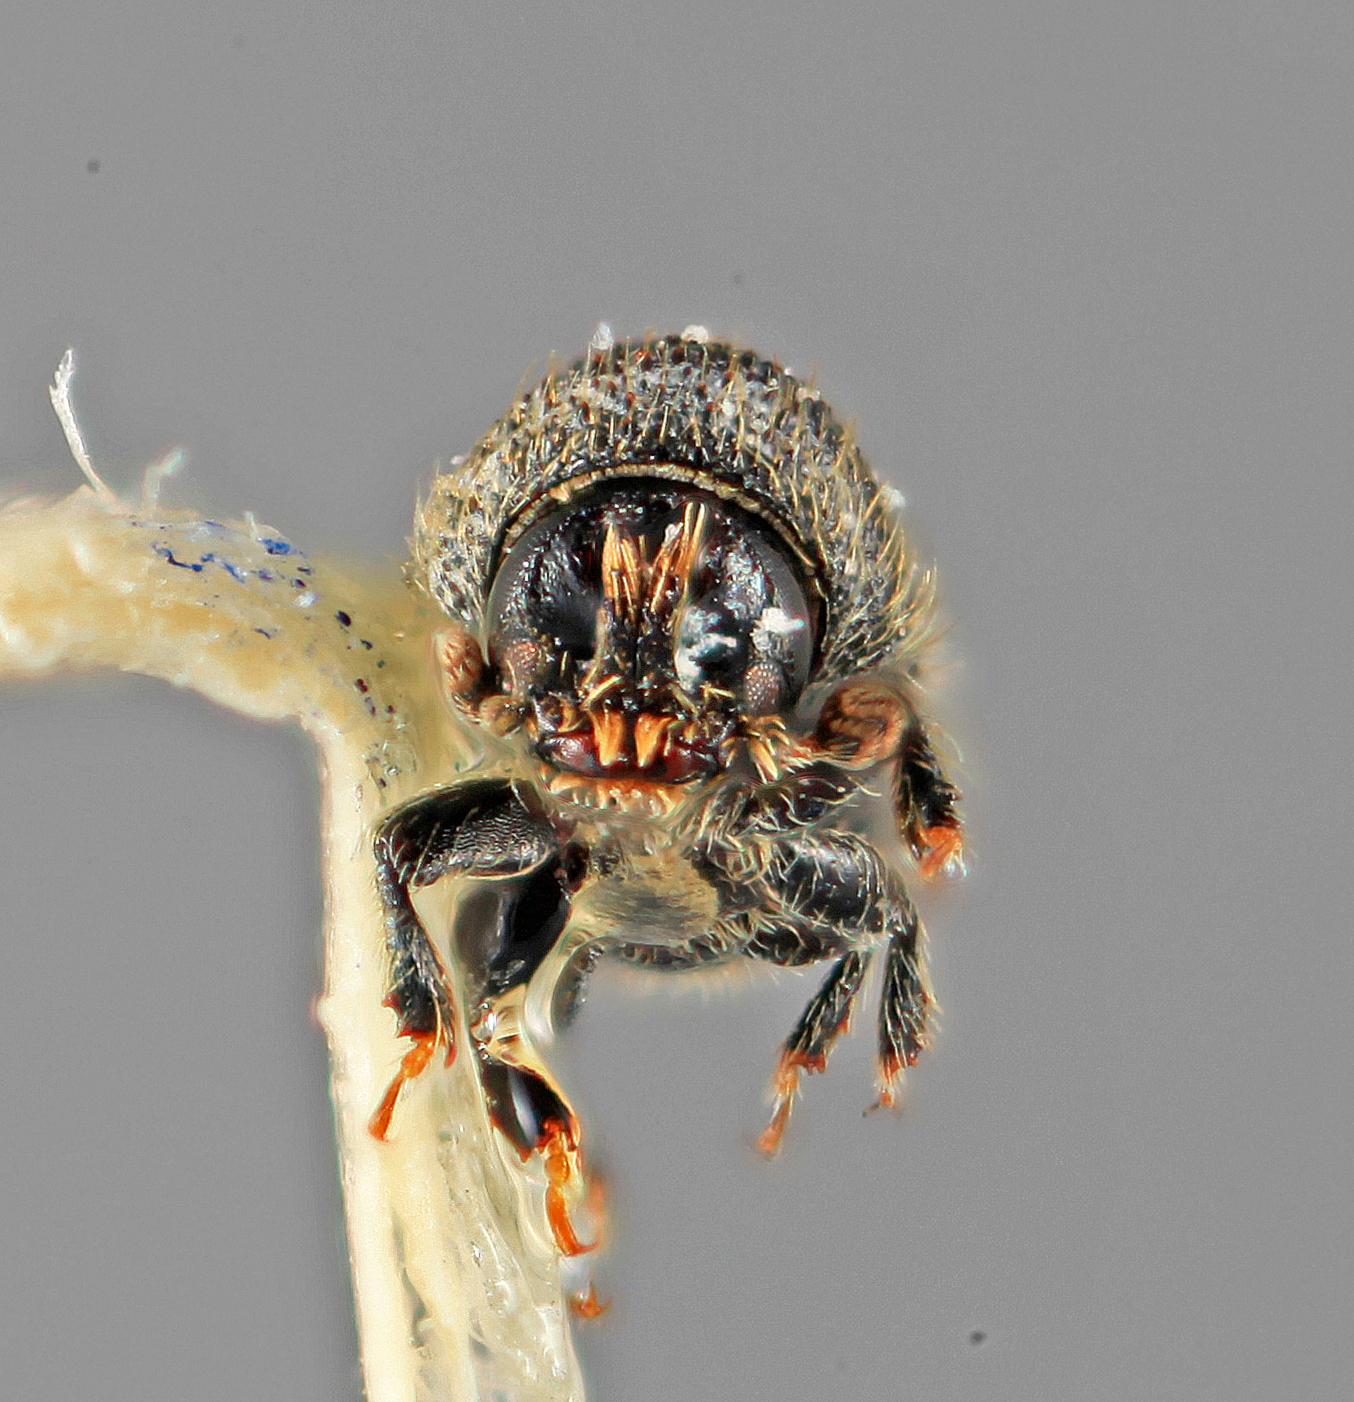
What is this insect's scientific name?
Cactopinus atkinsoni
